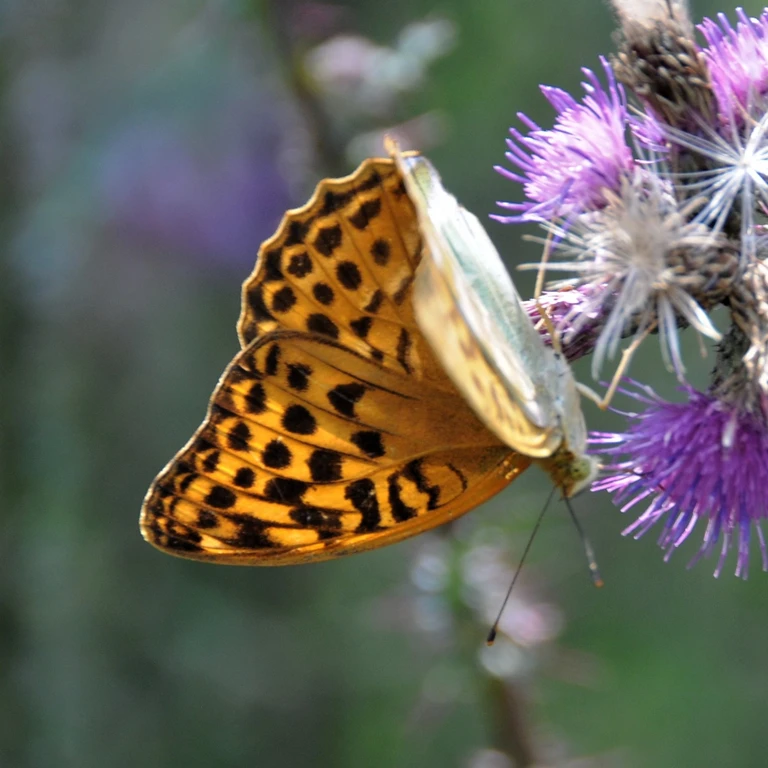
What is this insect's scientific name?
Argynnis paphia
